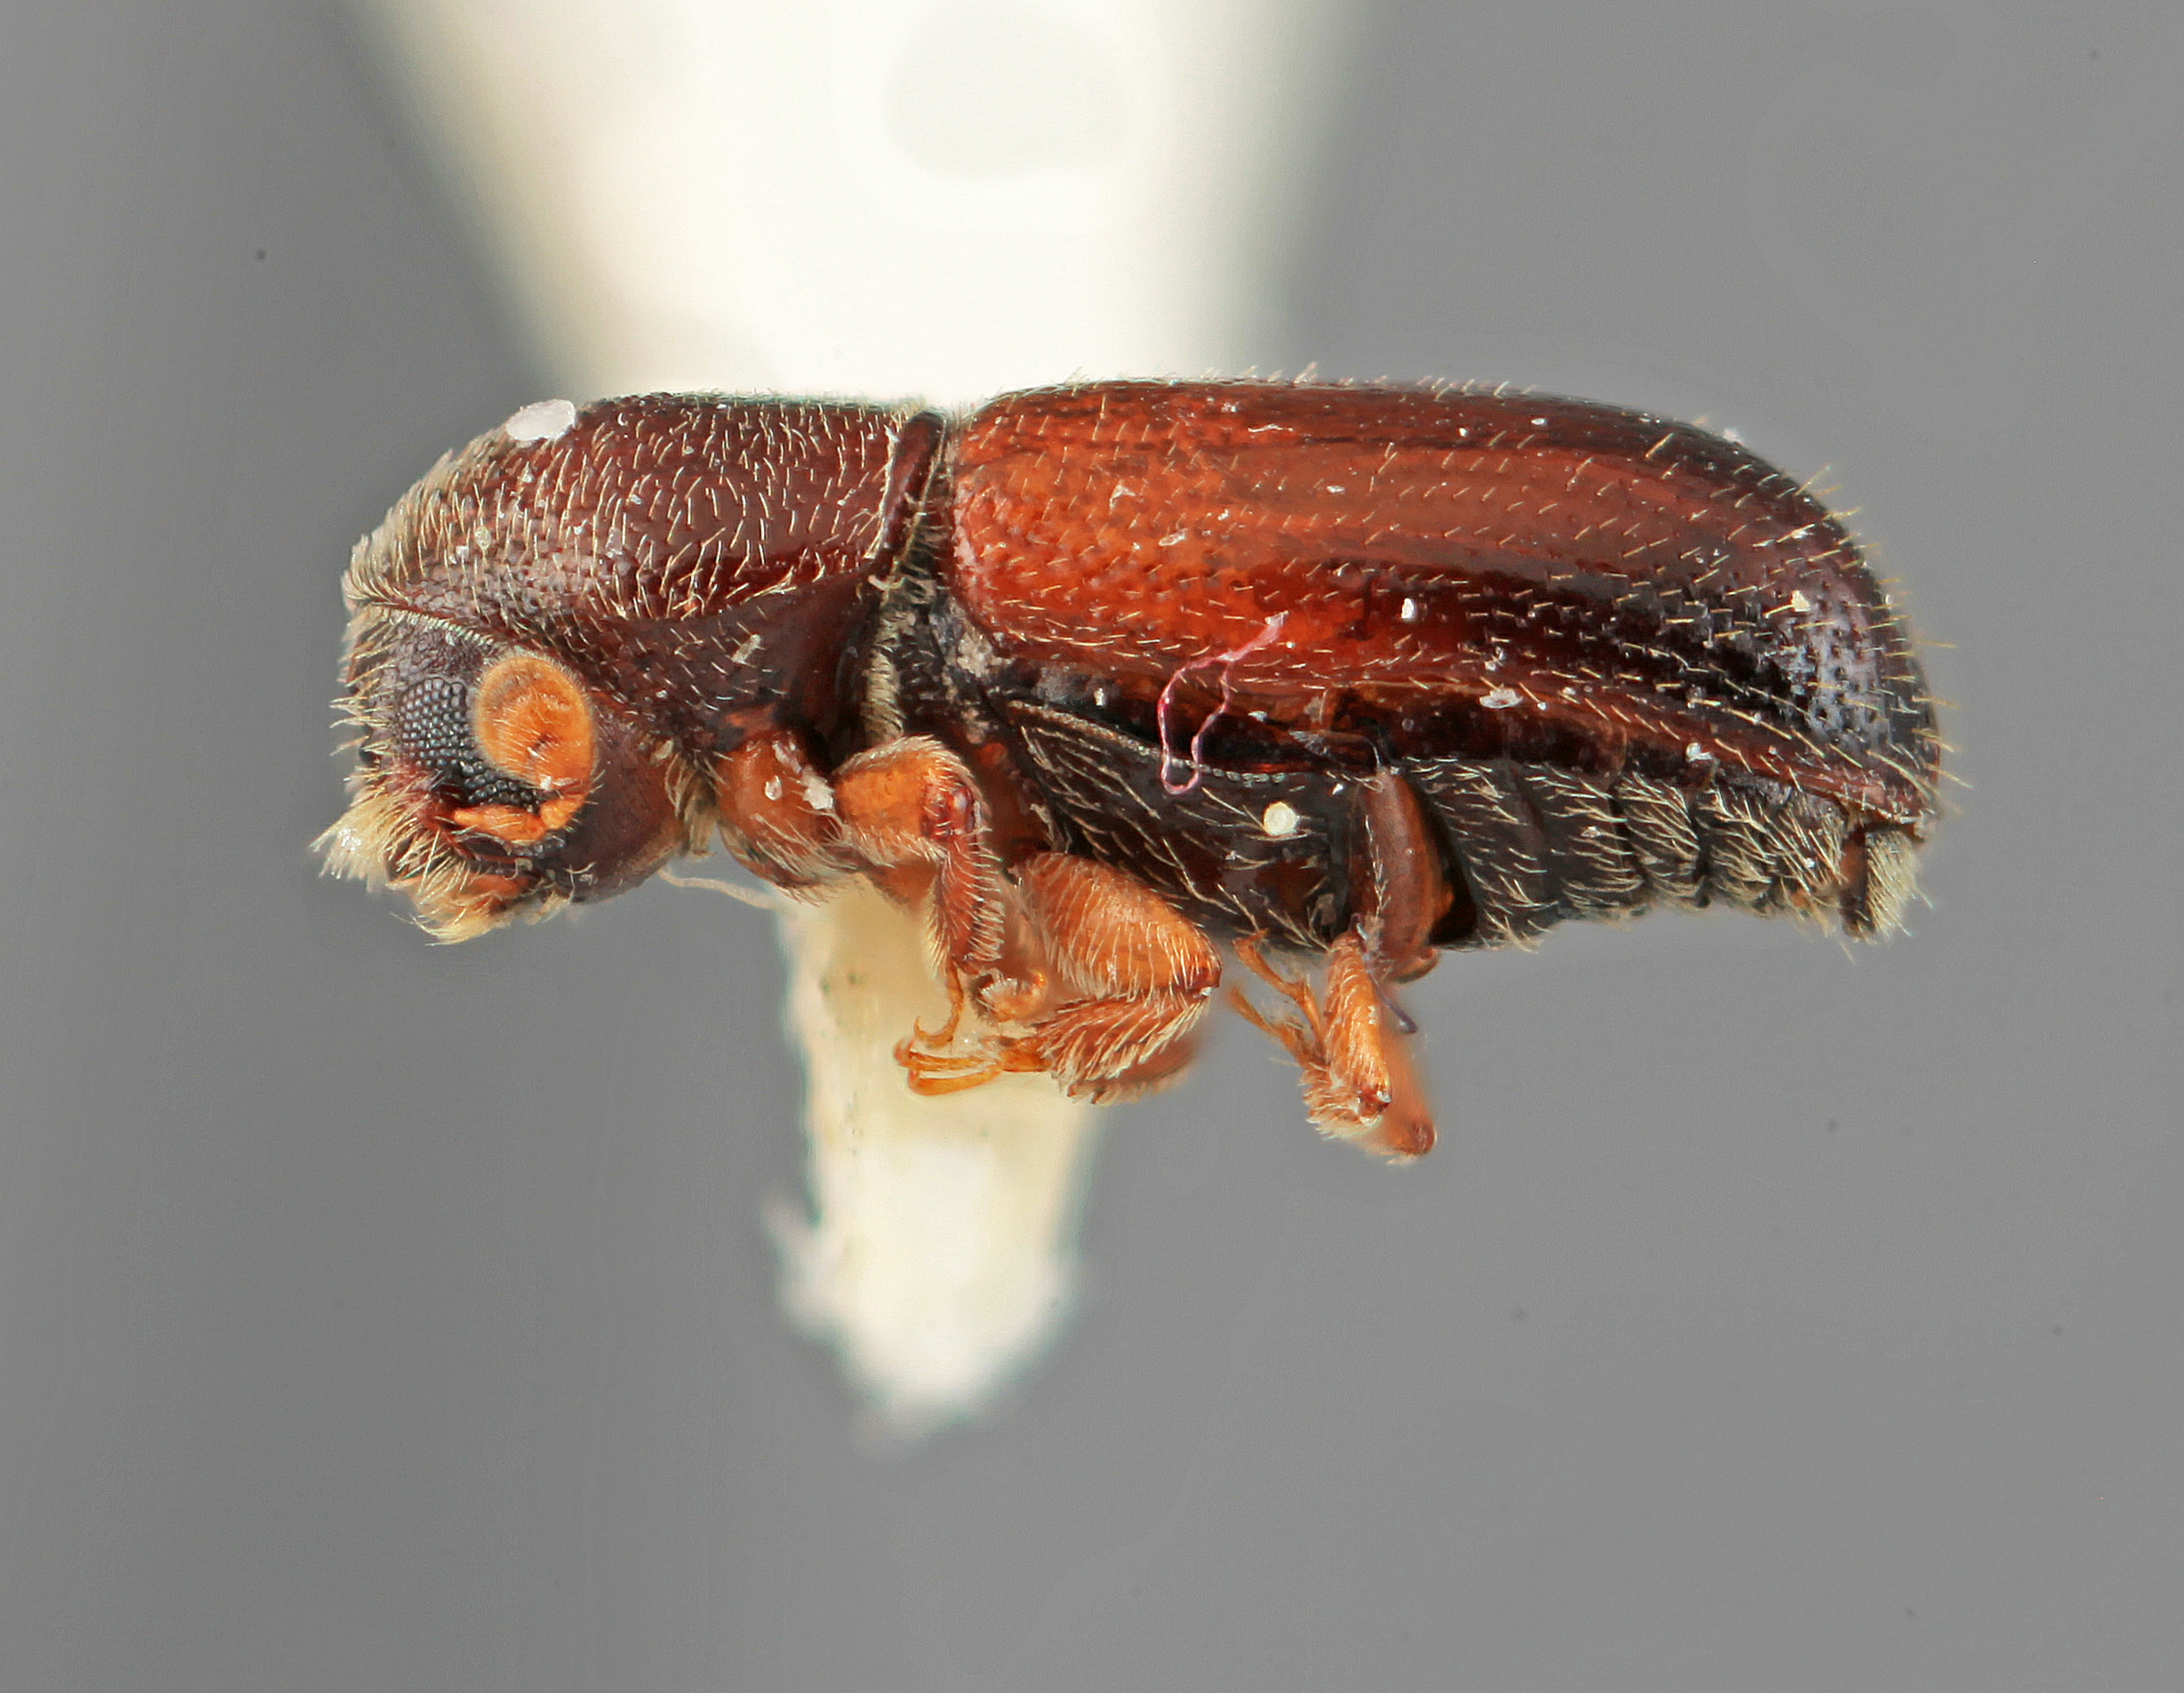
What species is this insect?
Araptus accinctus
